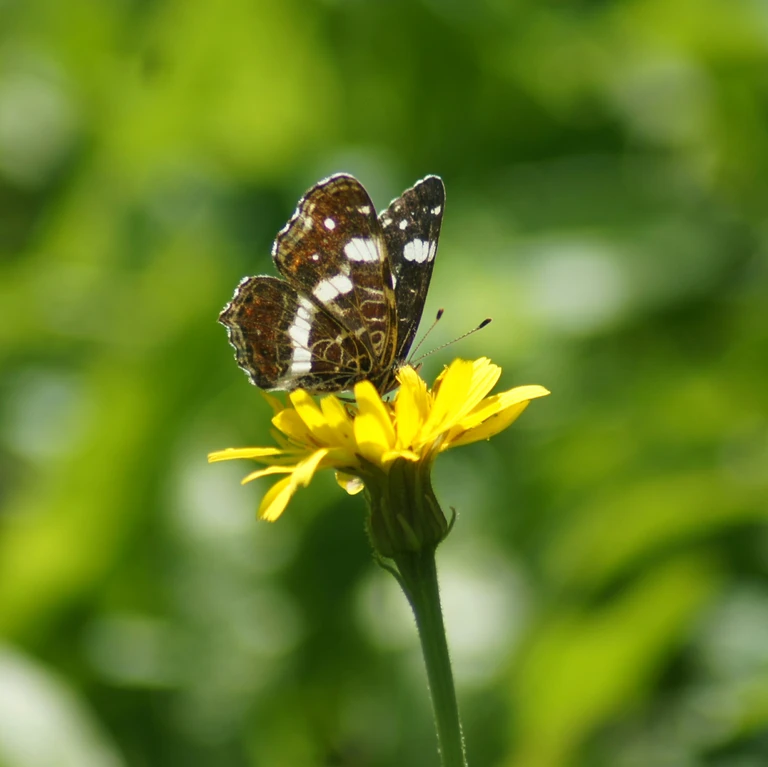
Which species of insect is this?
Araschnia levana
